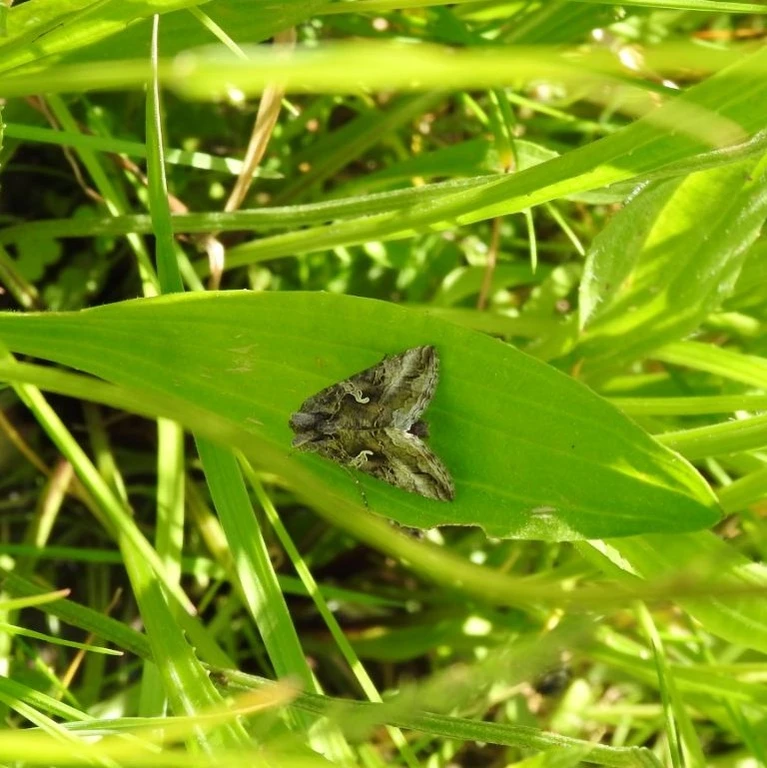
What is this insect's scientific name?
Autographa gamma
